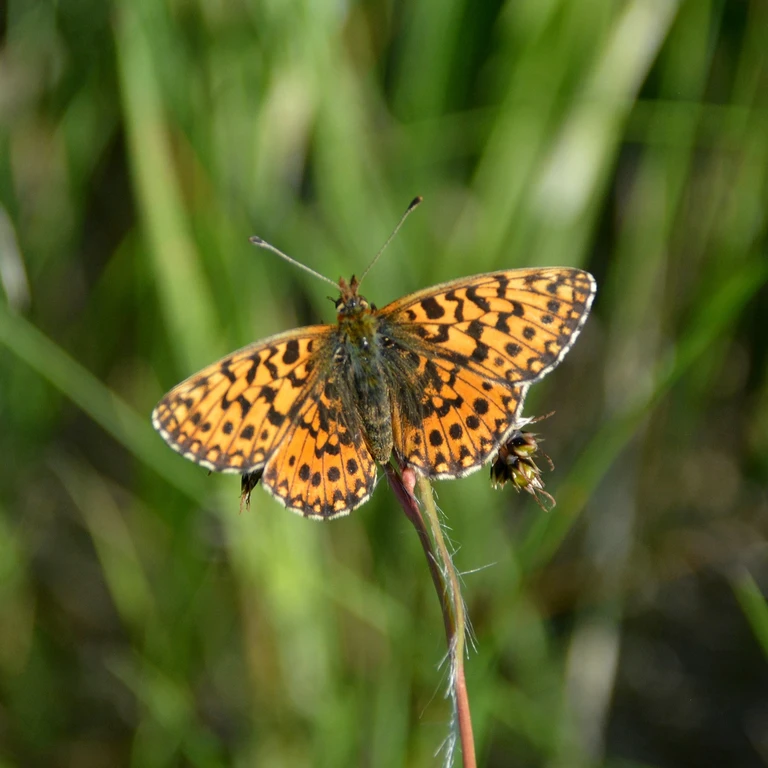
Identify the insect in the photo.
Boloria dia
